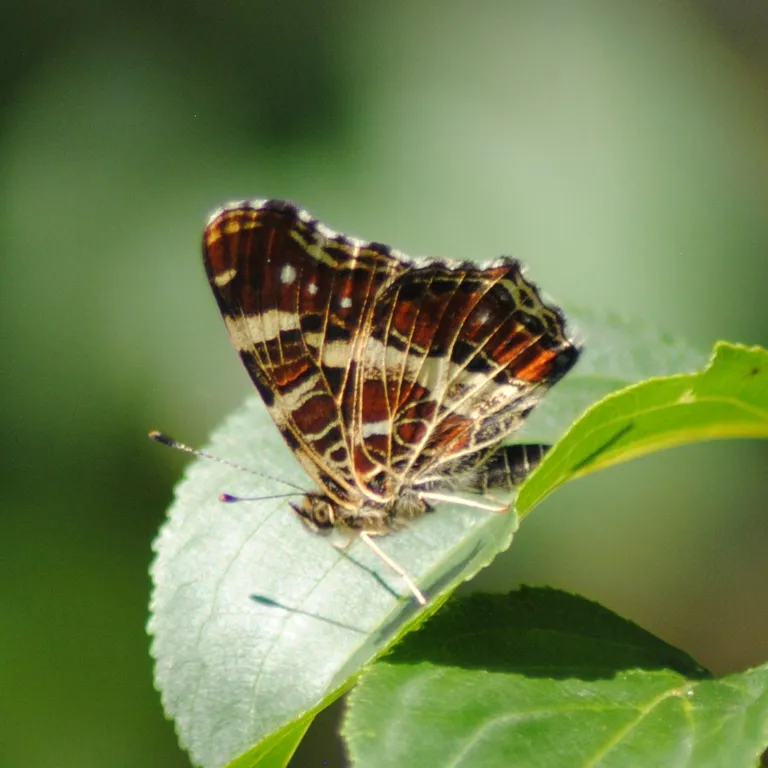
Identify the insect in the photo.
Araschnia levana
